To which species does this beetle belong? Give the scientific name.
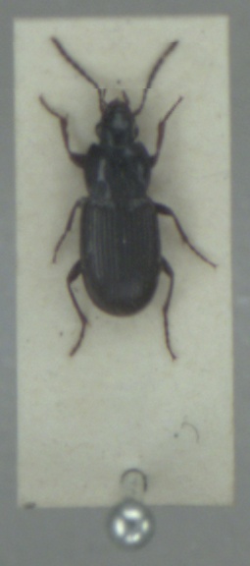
Pterostichus vernalis
